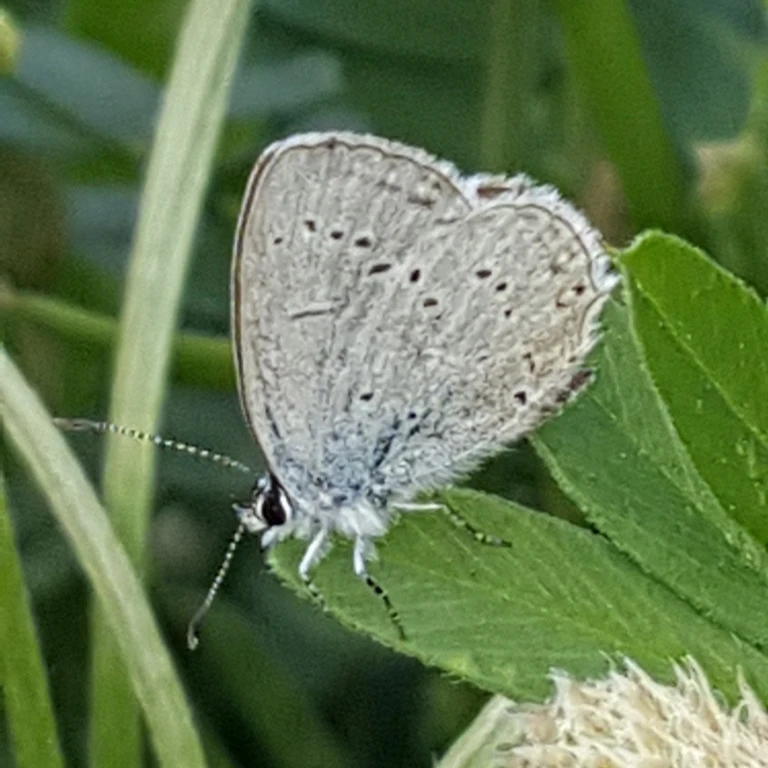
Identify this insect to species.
Cupido decolorata (also Elkalyce decolorata)
